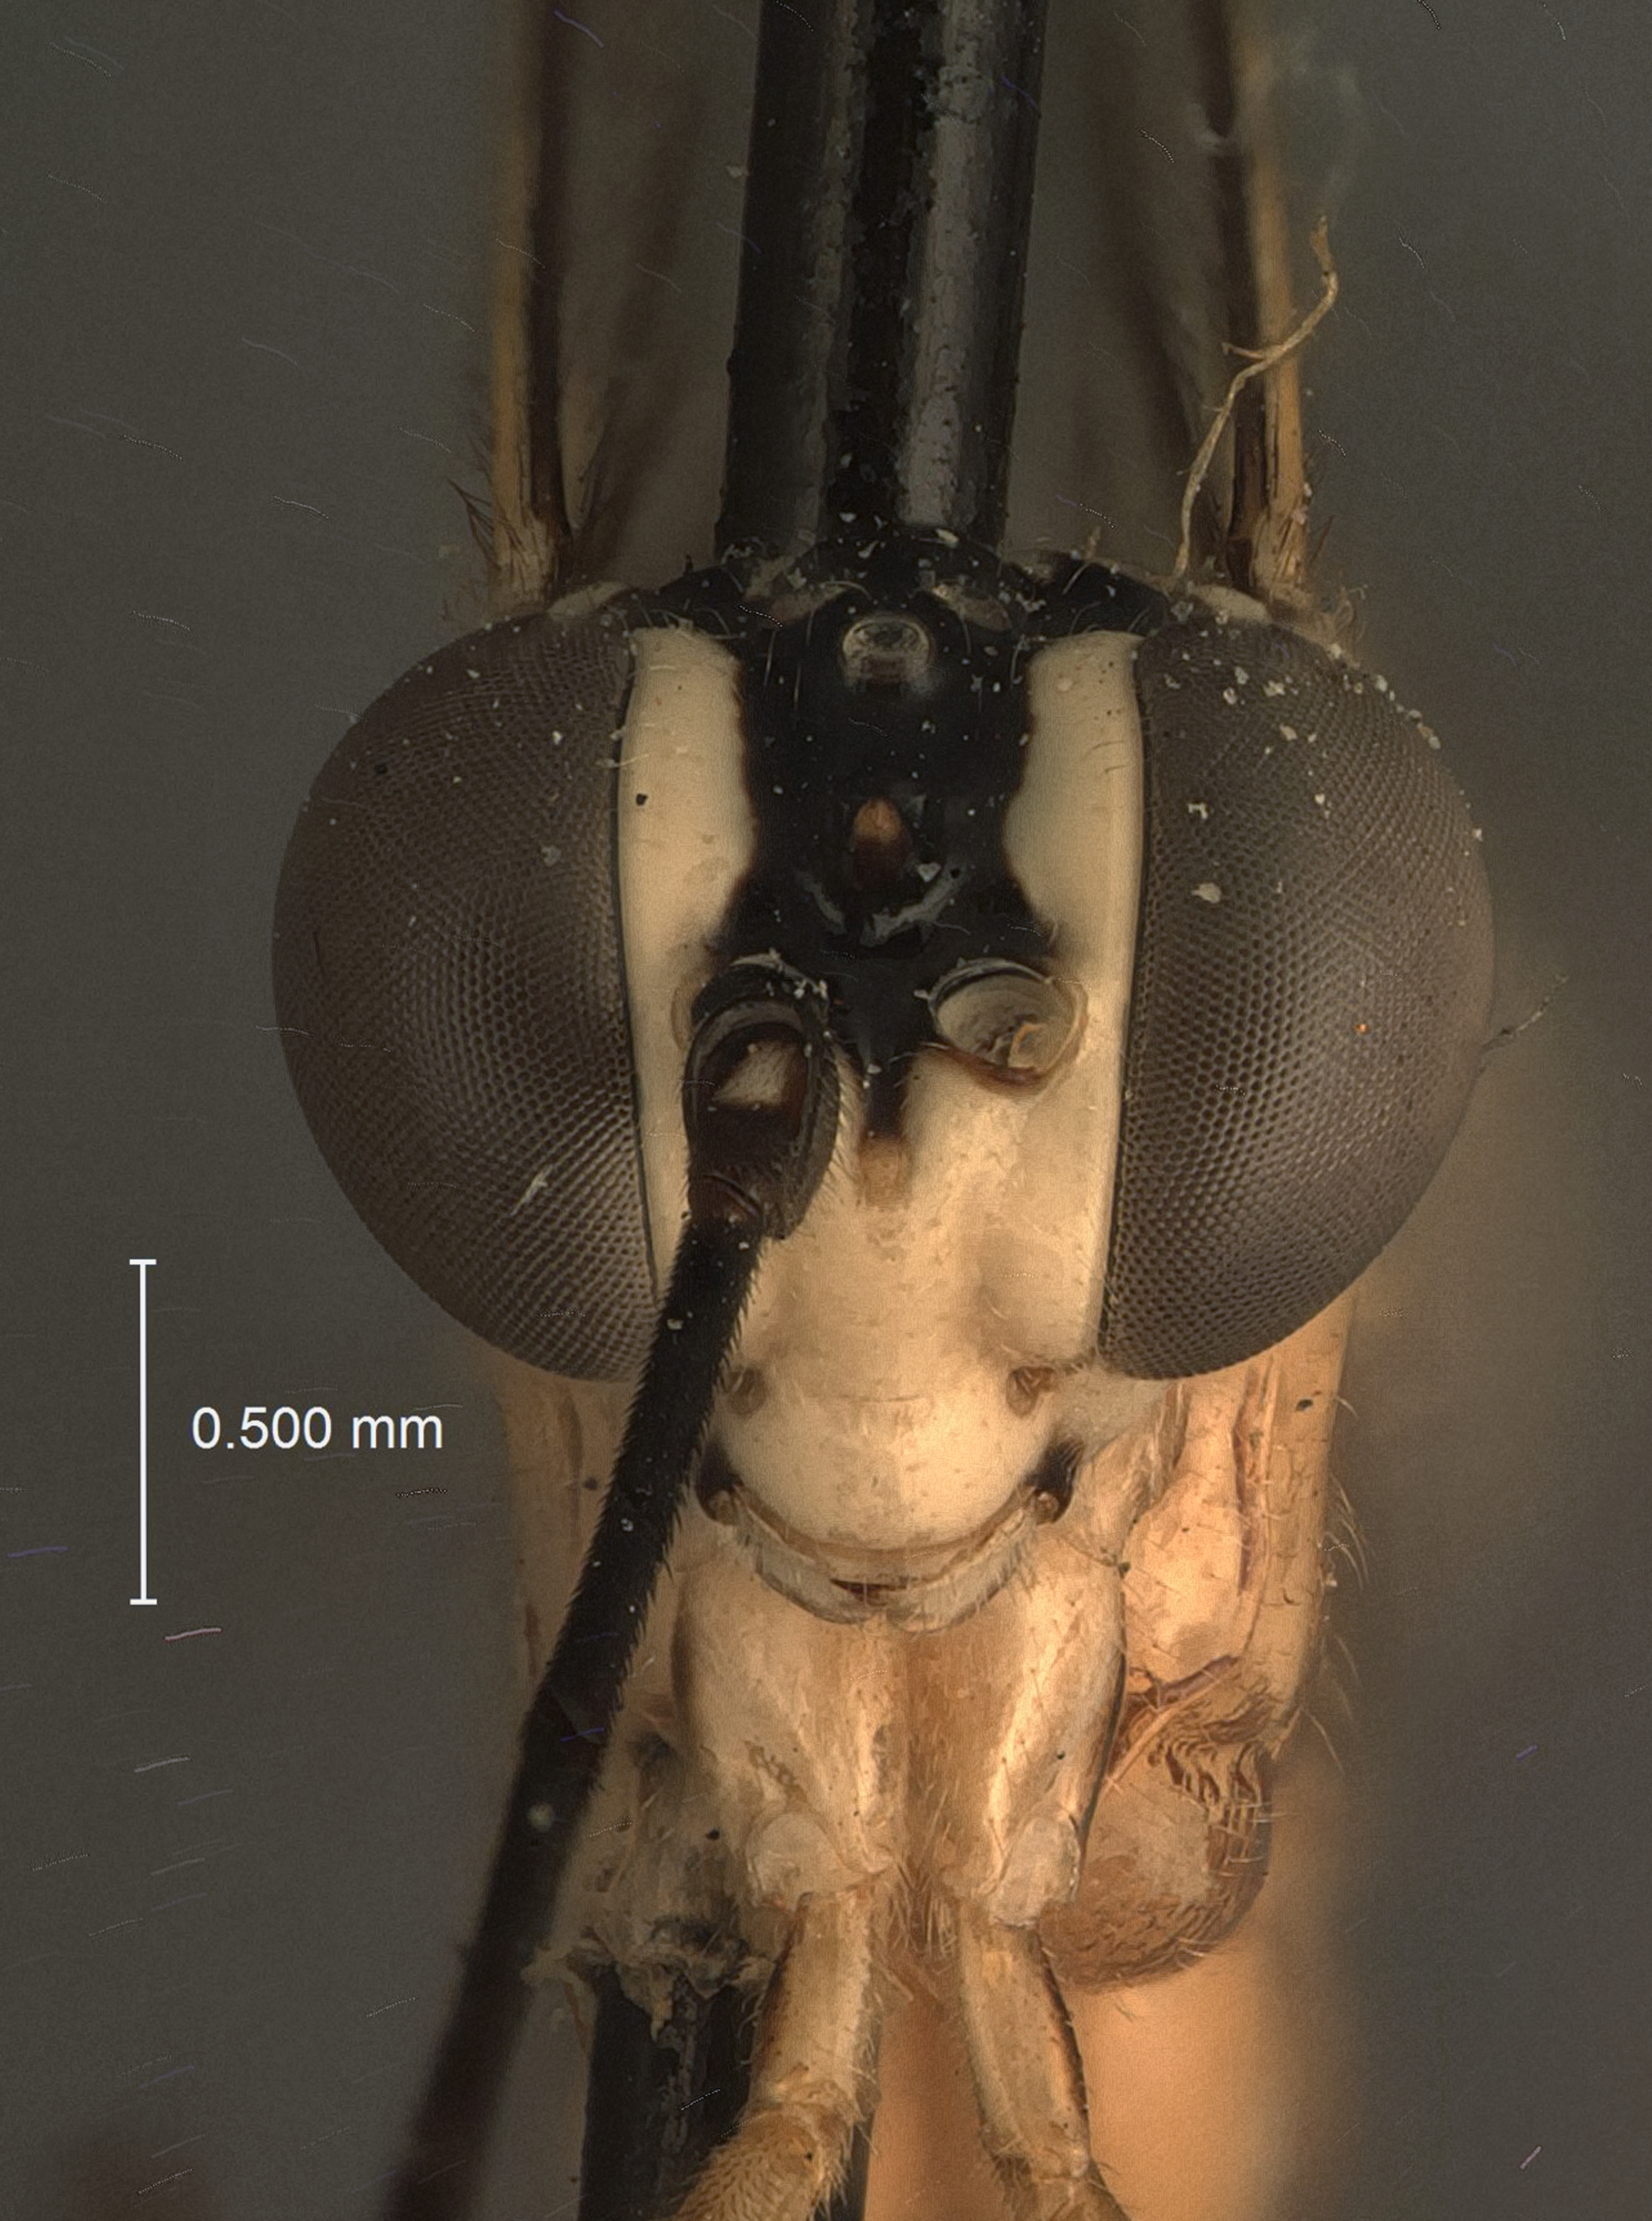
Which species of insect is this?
Polycyrtus carinispinis
